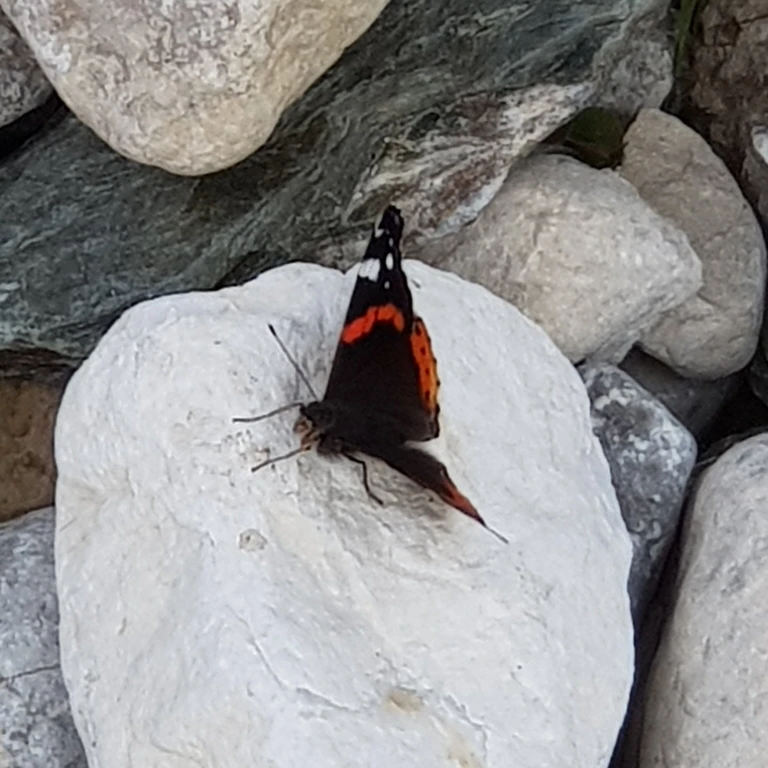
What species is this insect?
Vanessa atalanta
